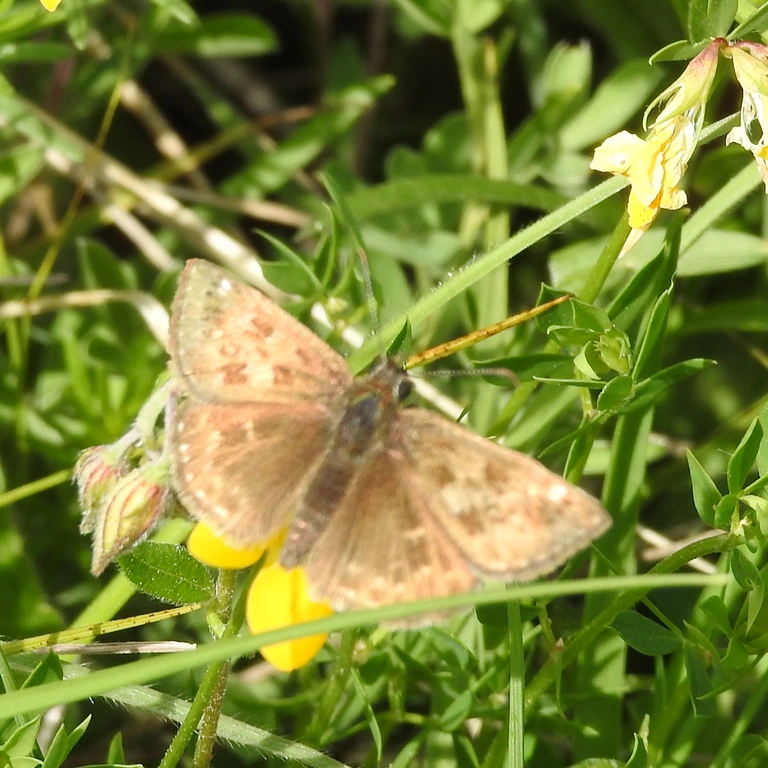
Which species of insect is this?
Erynnis tages
